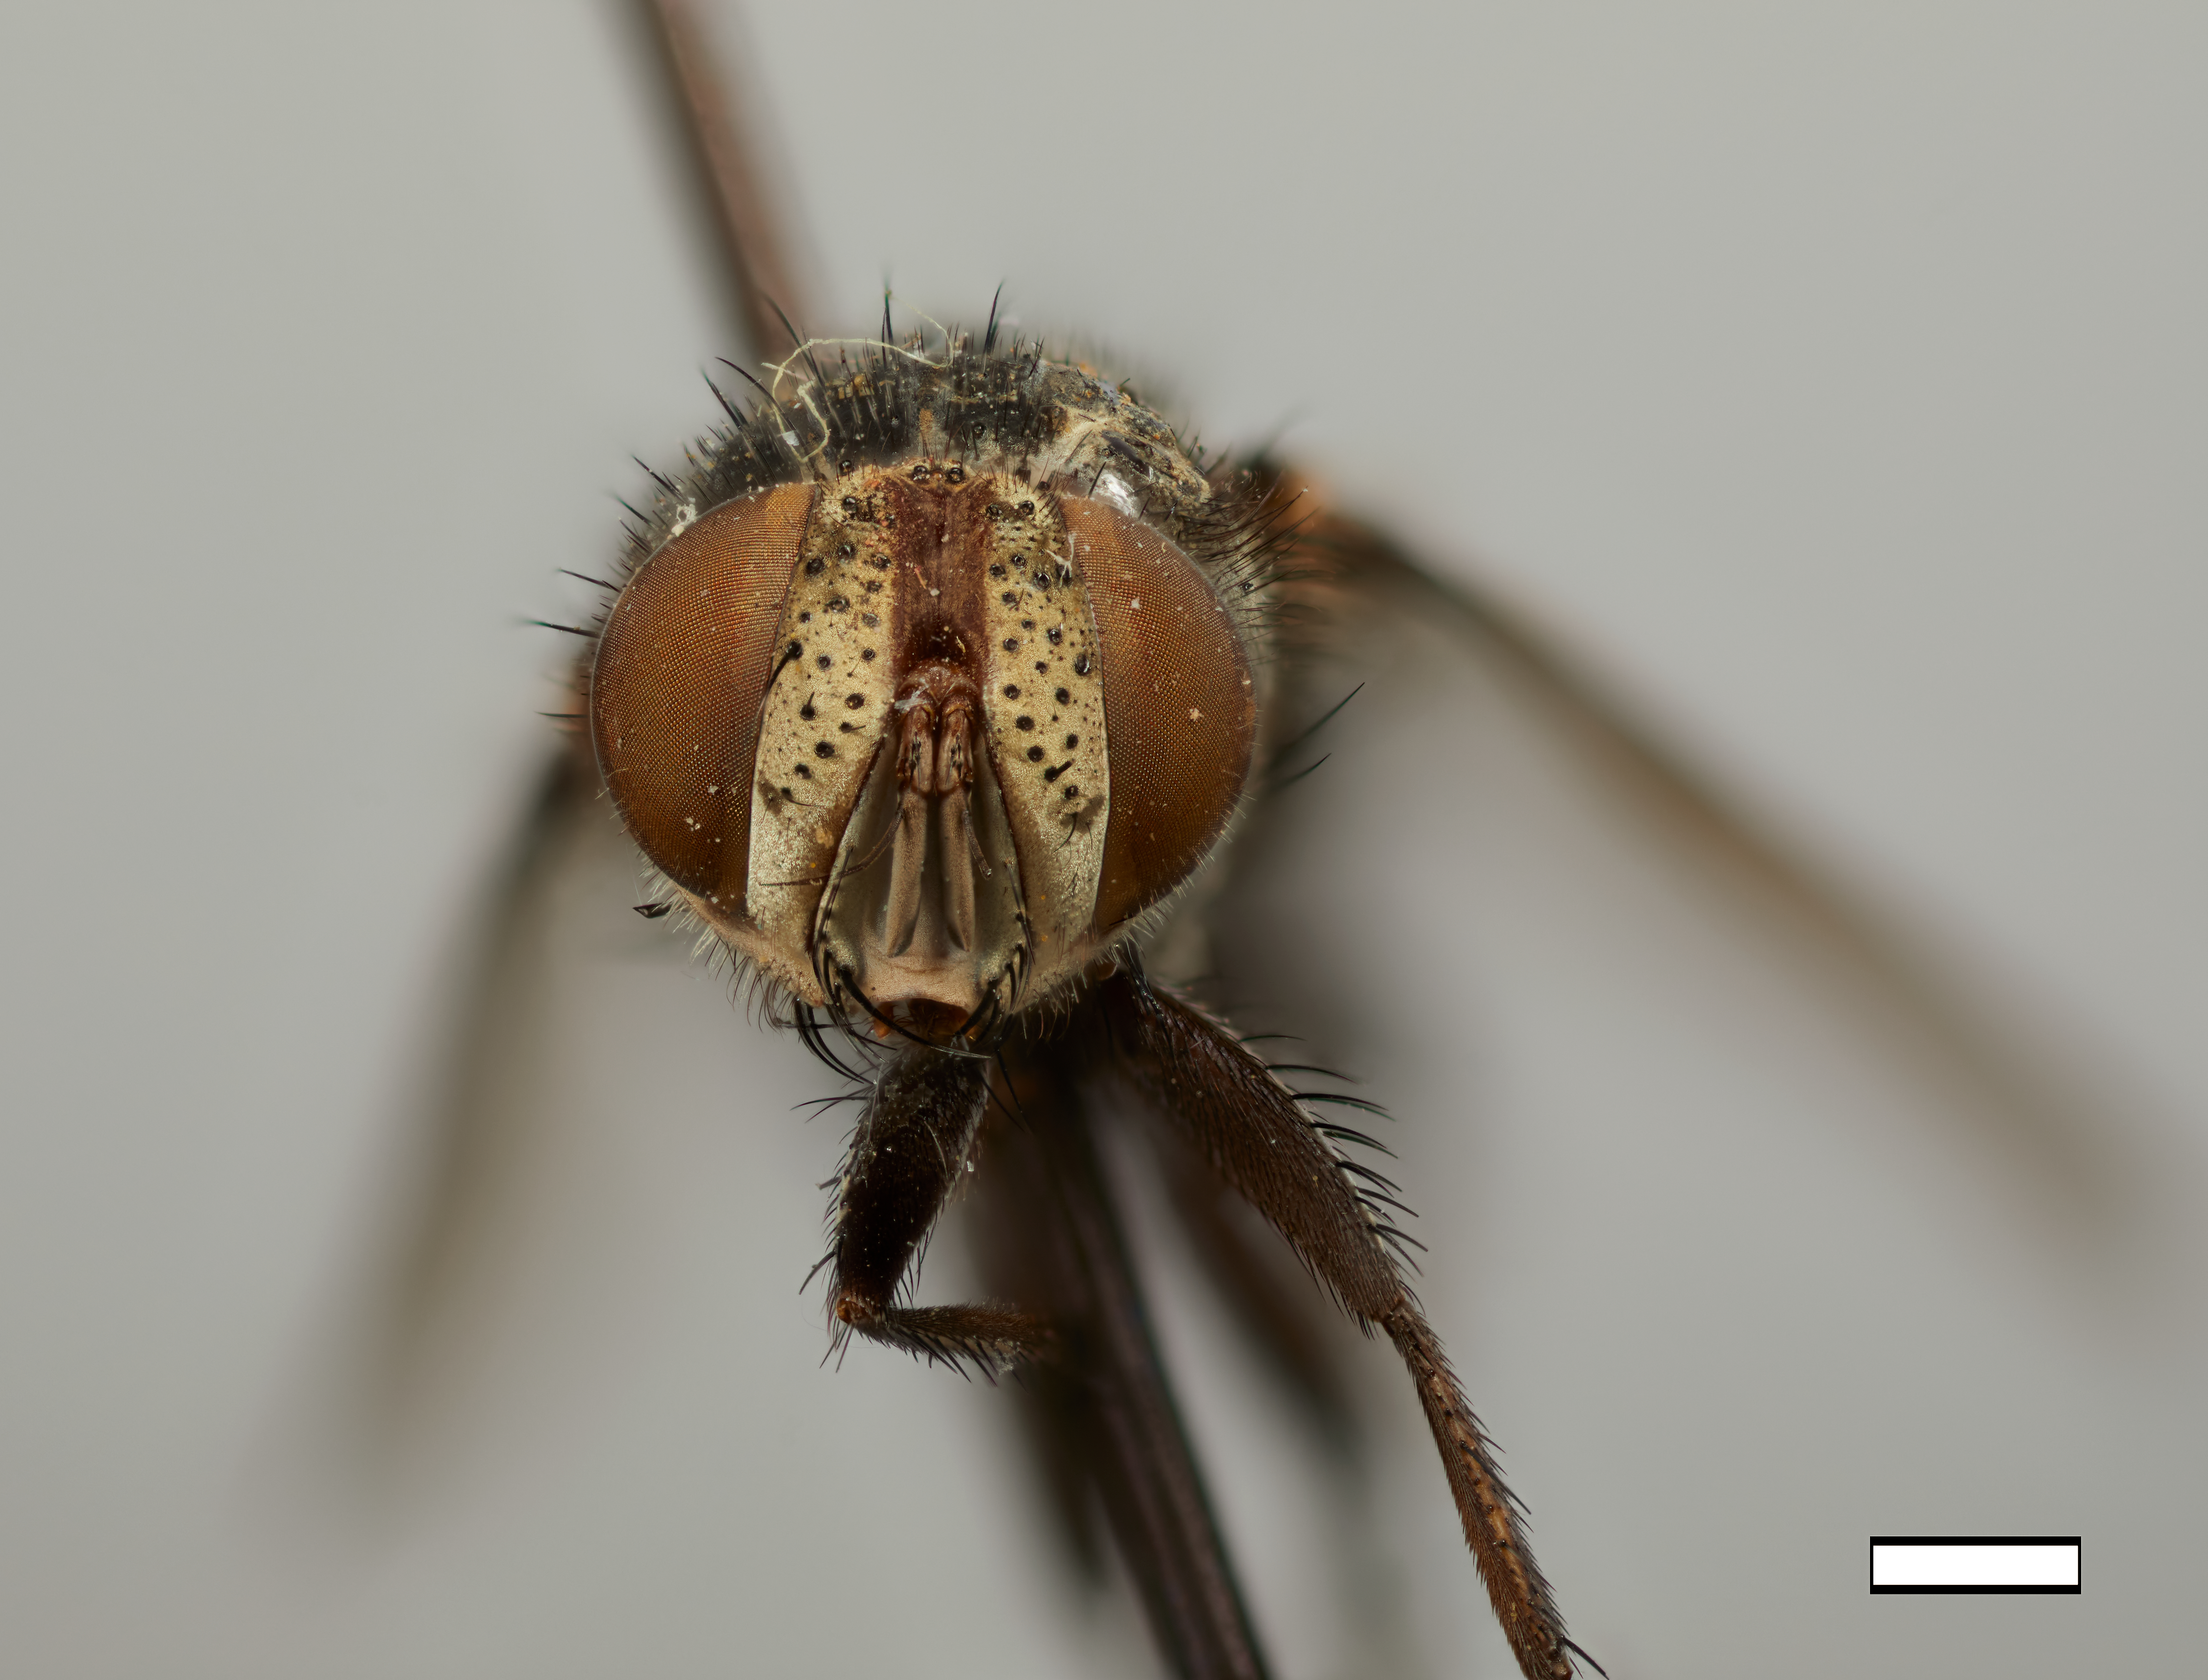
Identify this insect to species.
Paragermaria autumnalis
